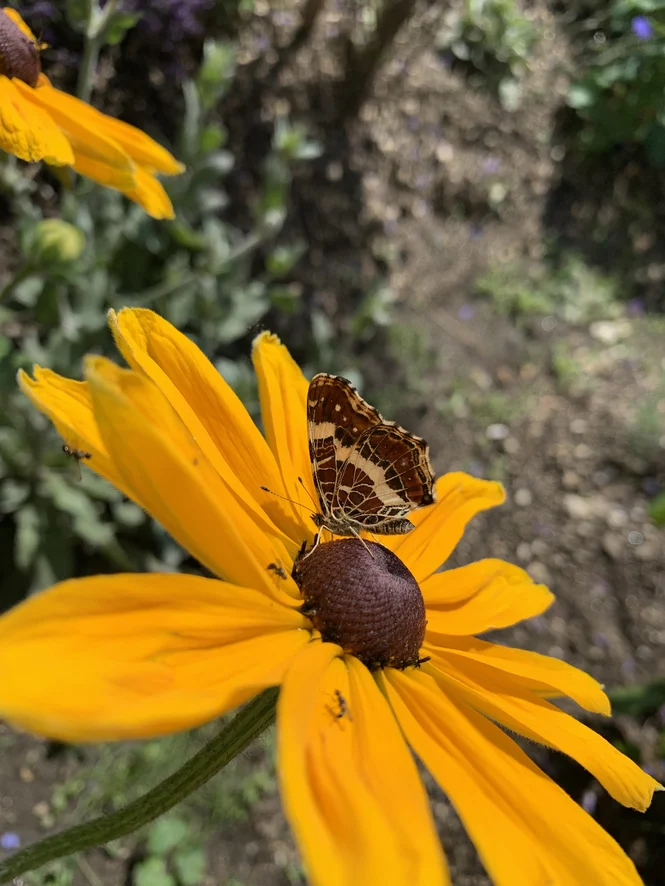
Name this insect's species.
Araschnia levana
